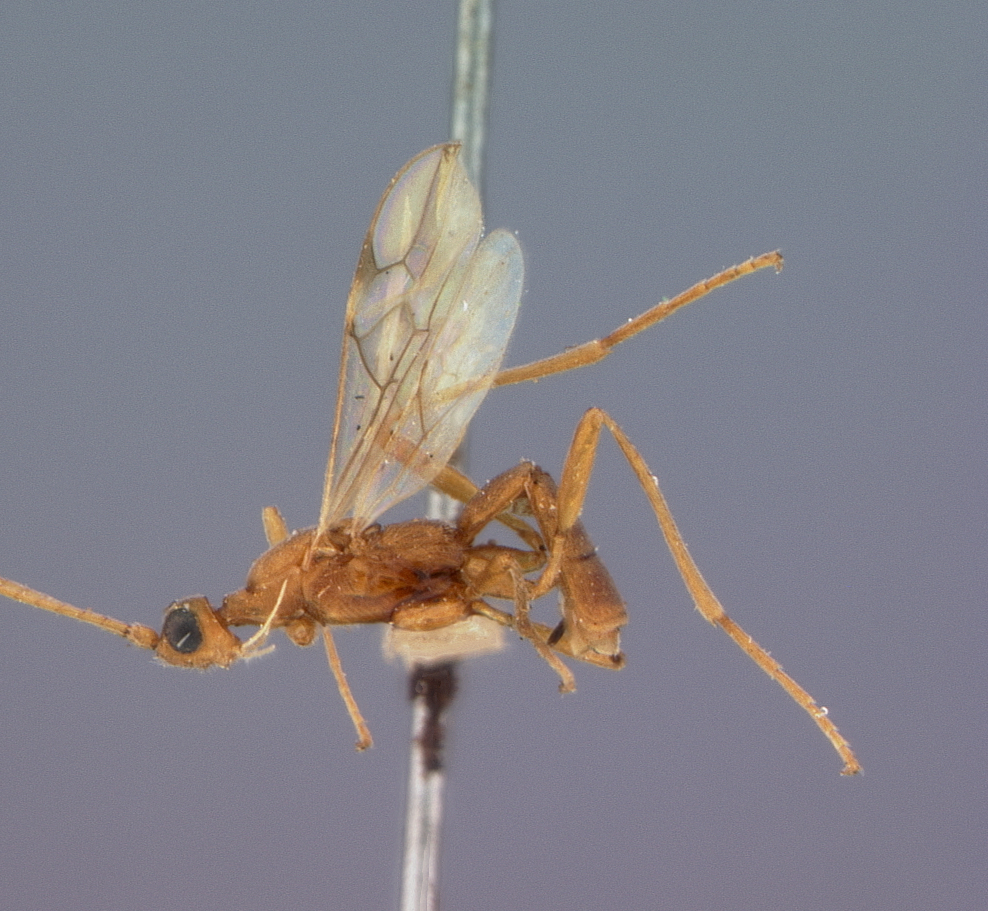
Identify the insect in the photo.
Heterogamus longicollis
